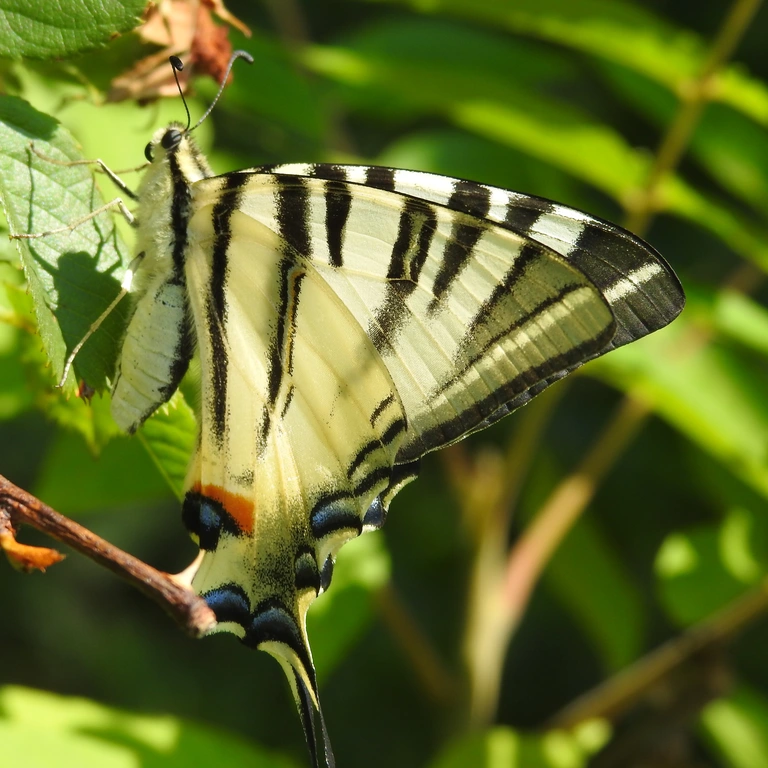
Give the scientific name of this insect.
Iphiclides podalirius
